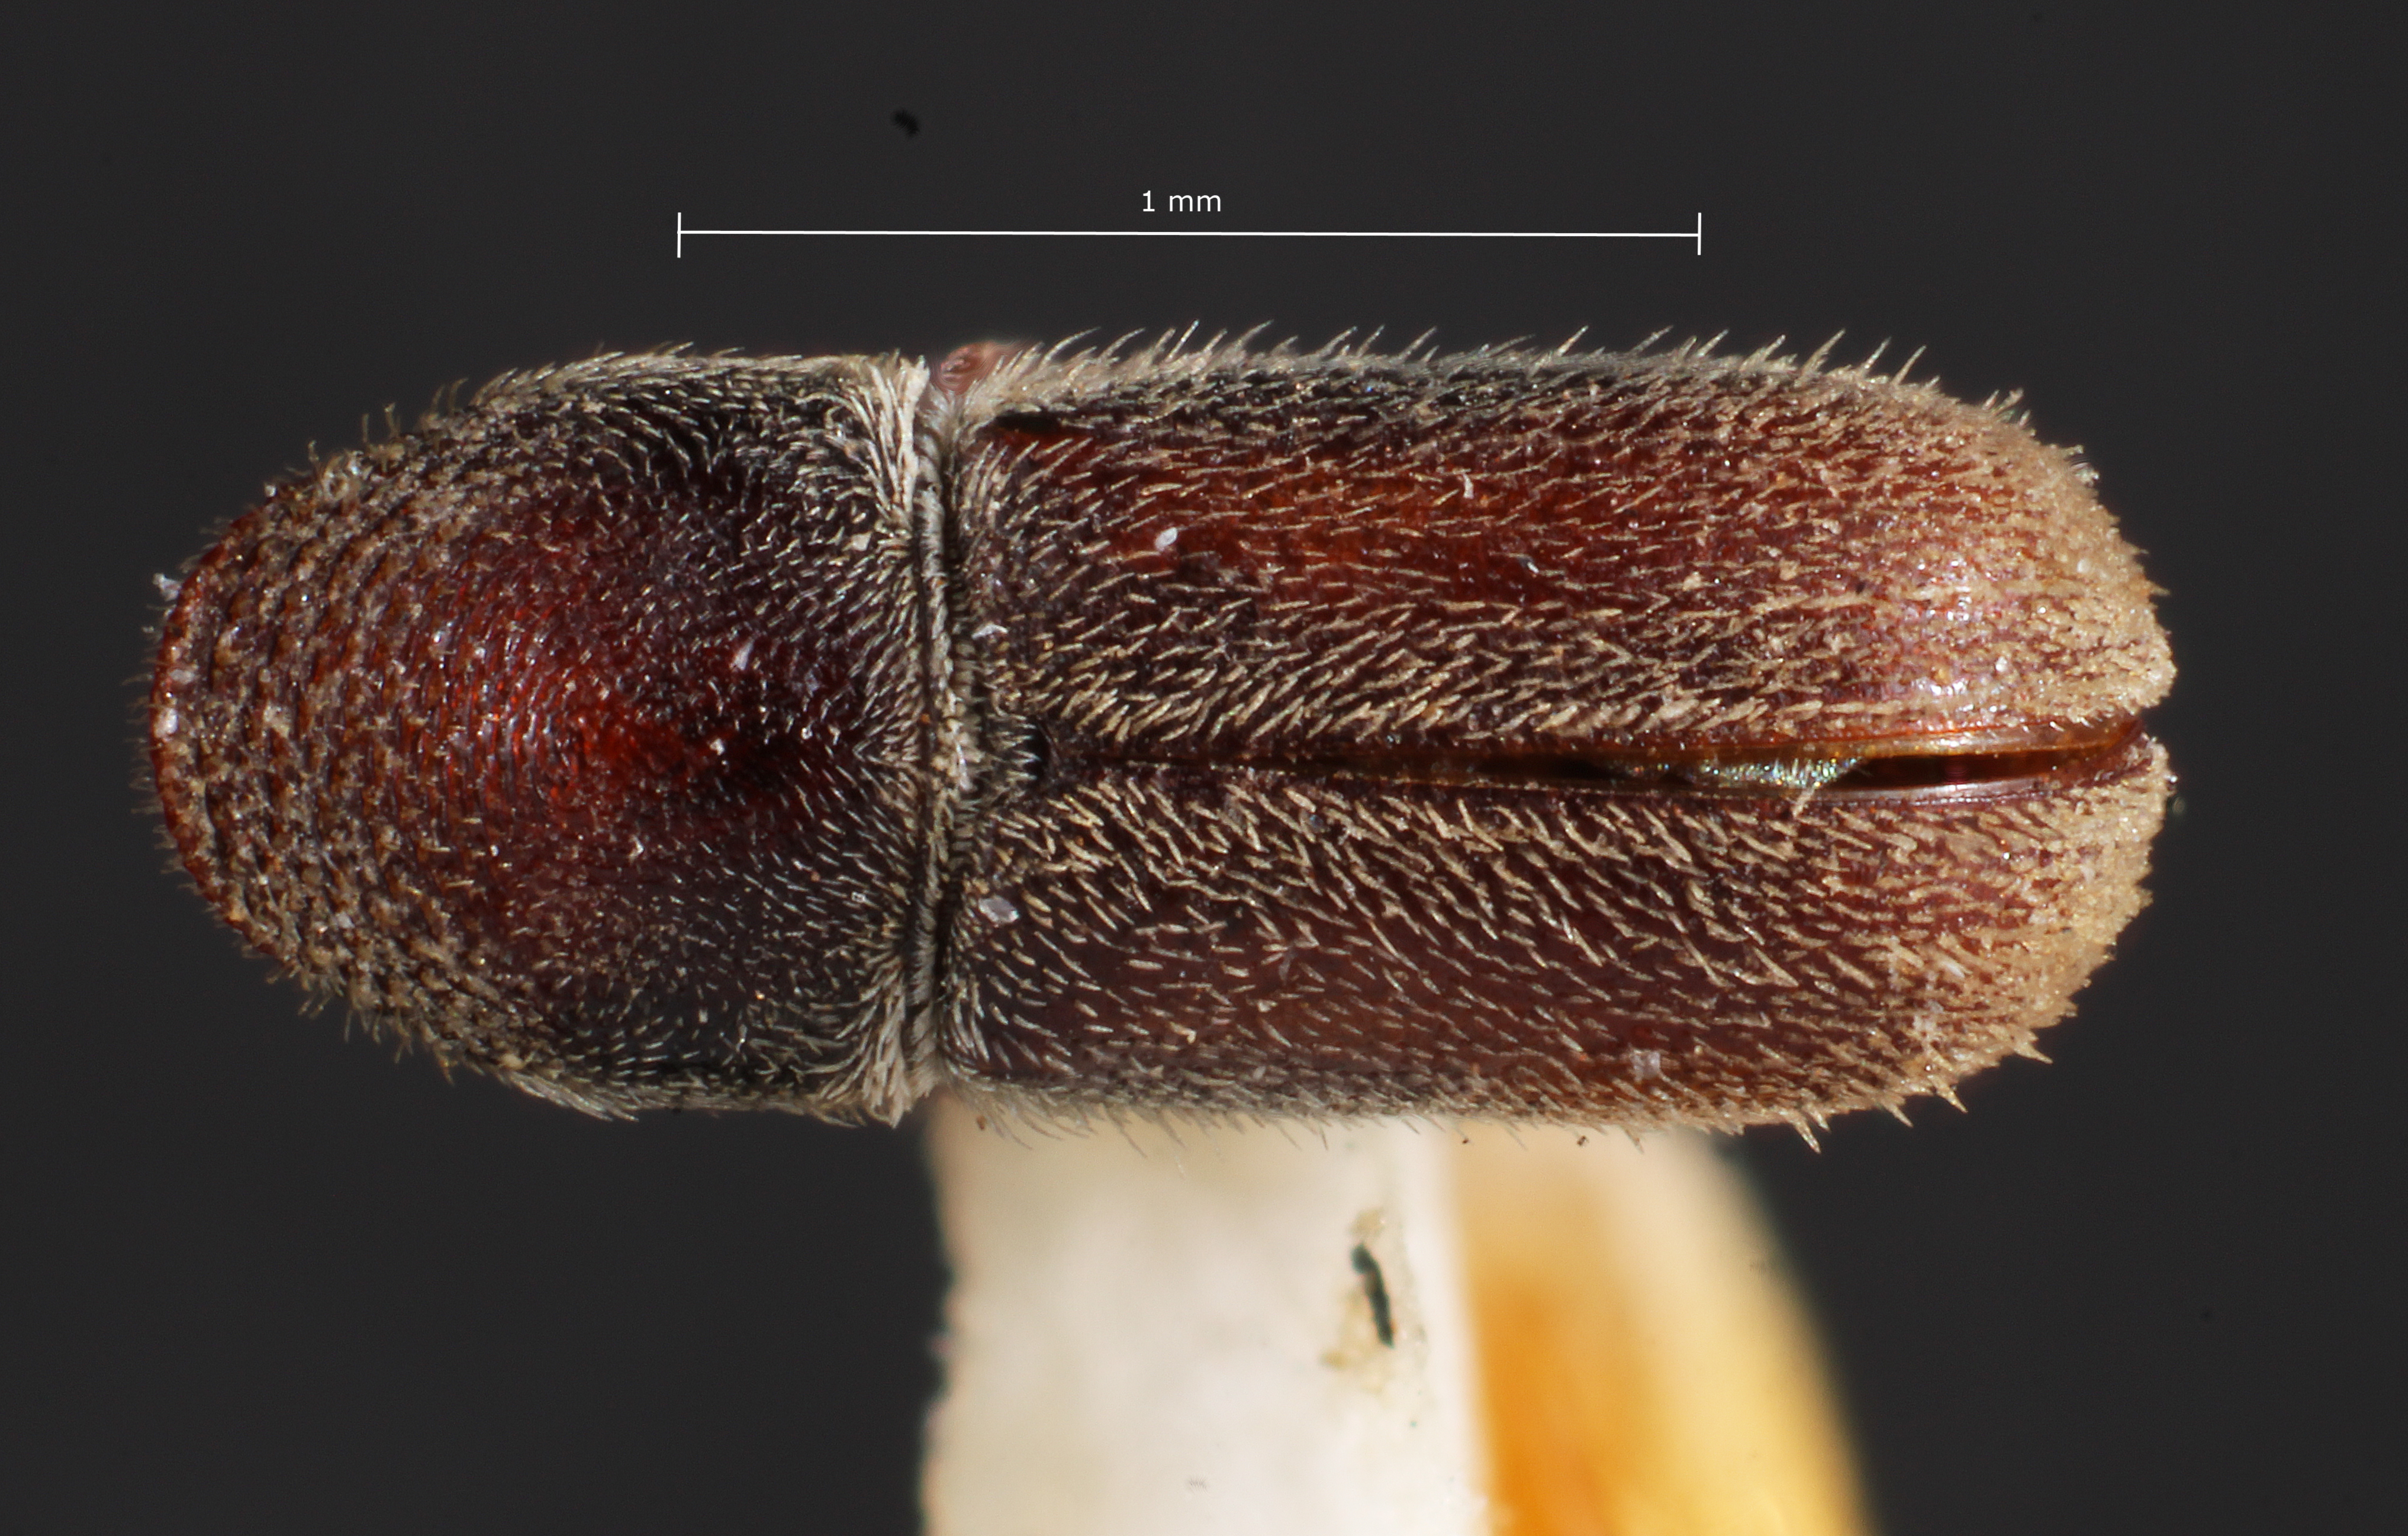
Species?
Pseudopityophthorus opacicollis
